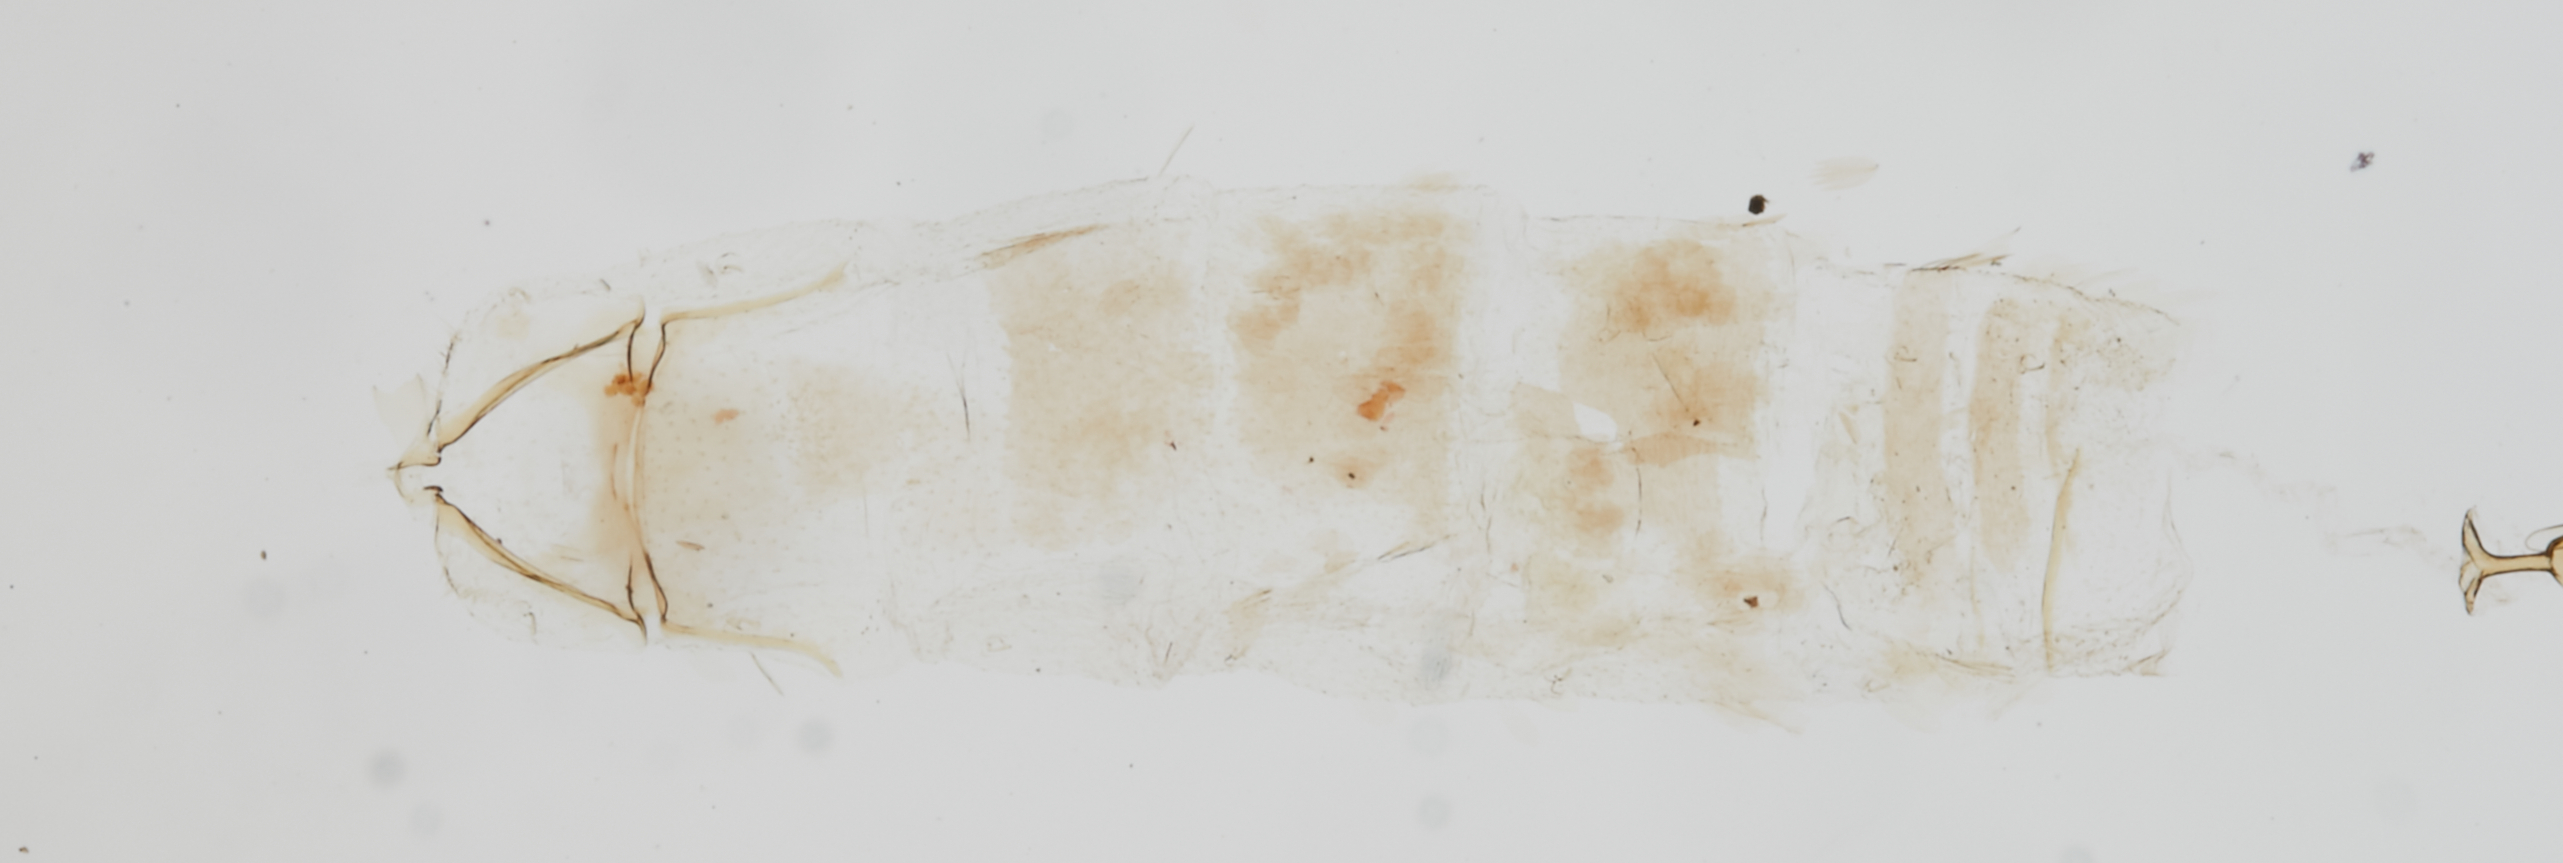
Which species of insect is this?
Mendesia serica
